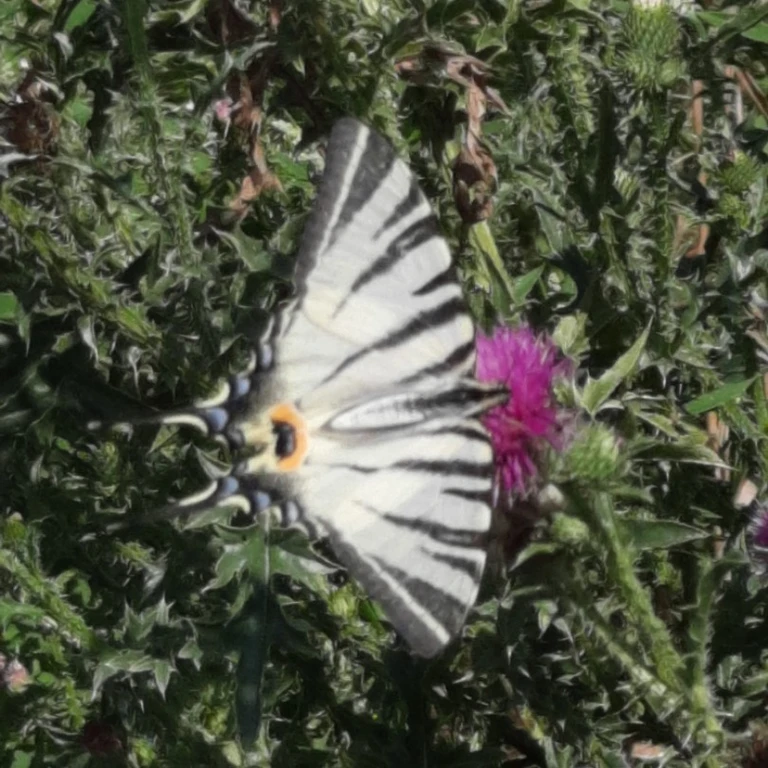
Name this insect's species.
Iphiclides podalirius
